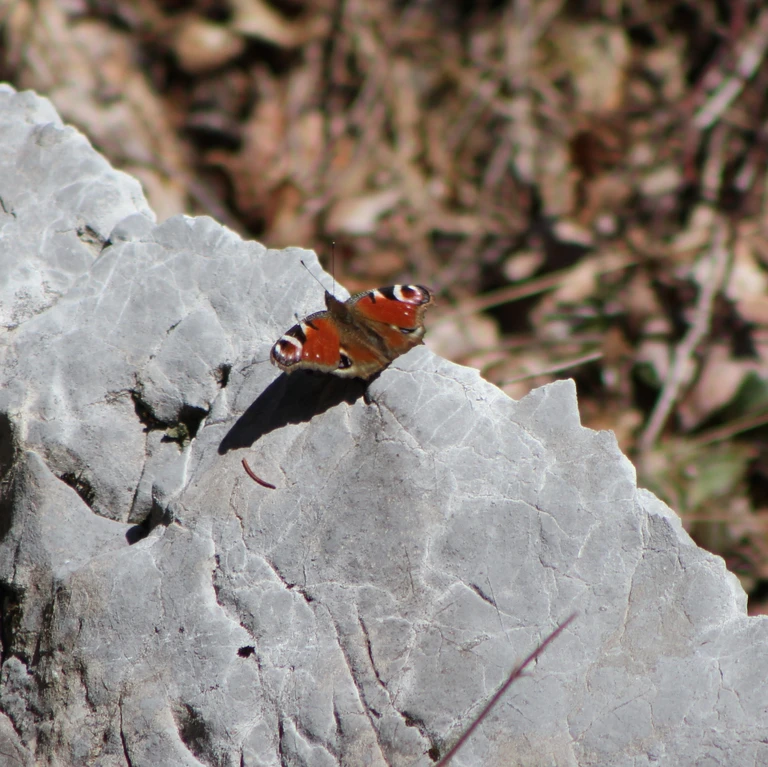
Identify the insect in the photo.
Aglais io
